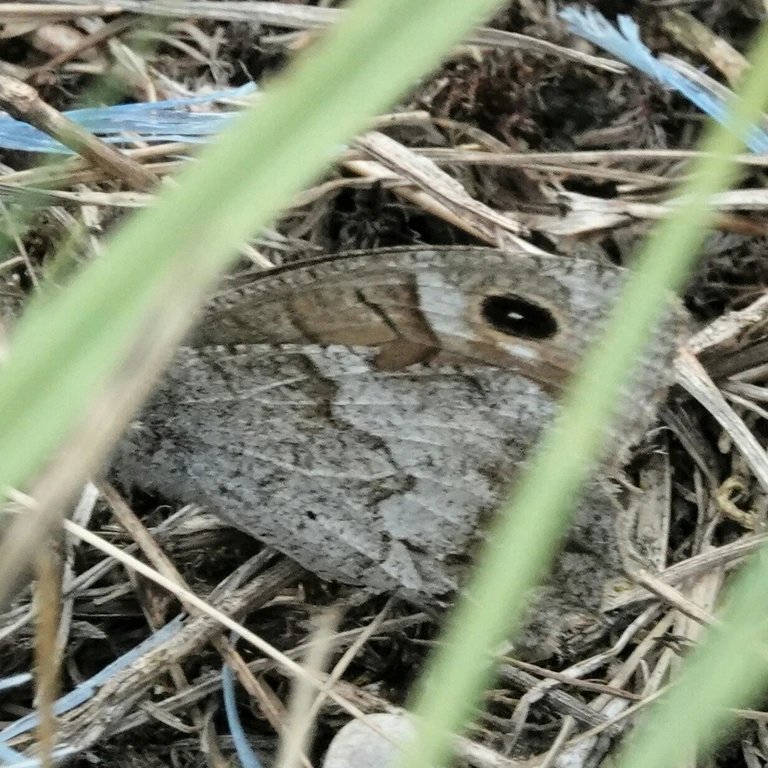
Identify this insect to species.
Hipparchia statilinus
